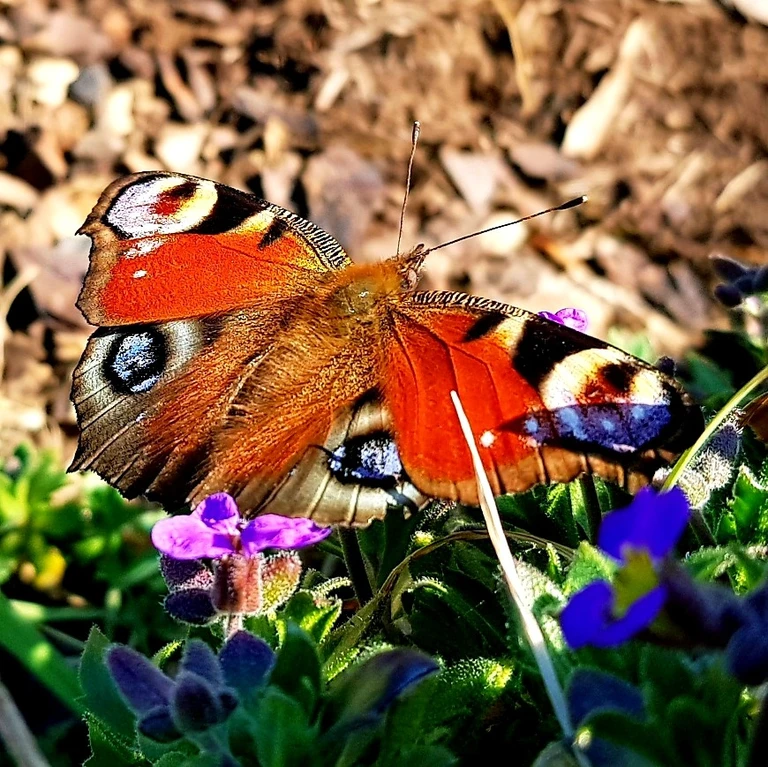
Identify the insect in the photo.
Aglais io
